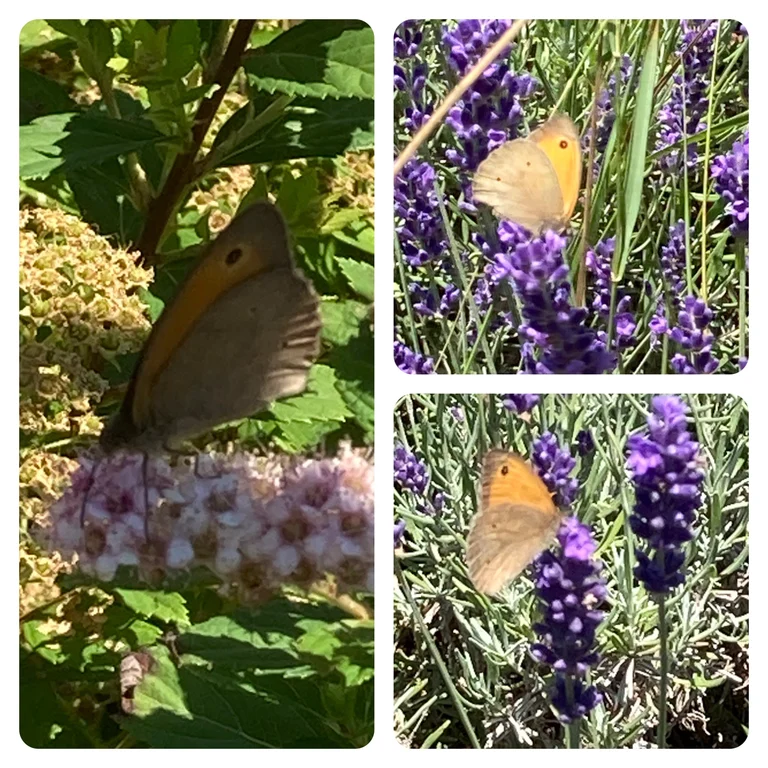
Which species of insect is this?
Maniola jurtina
